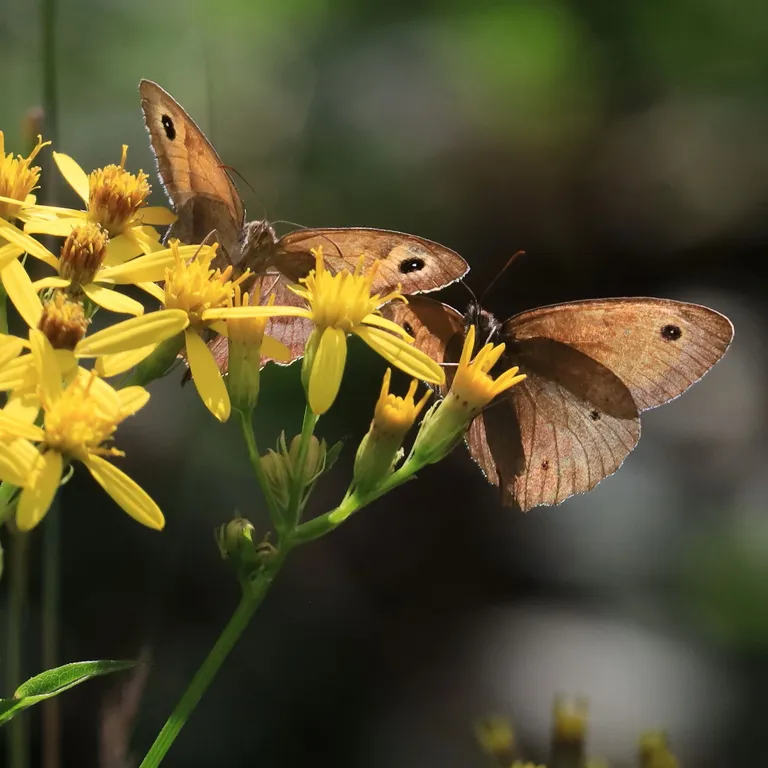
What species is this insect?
Maniola jurtina
